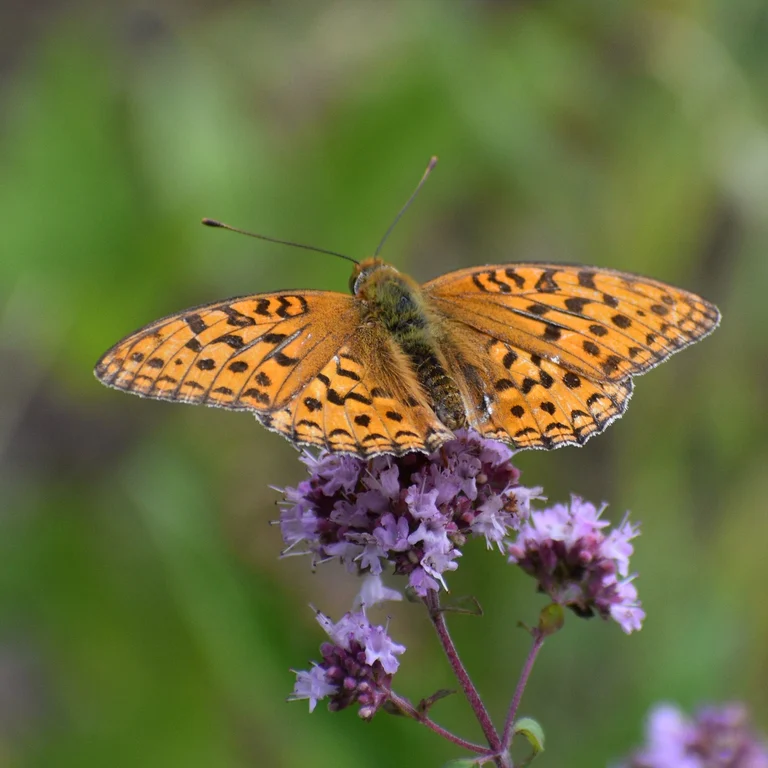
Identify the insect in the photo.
Fabriciana adippe
